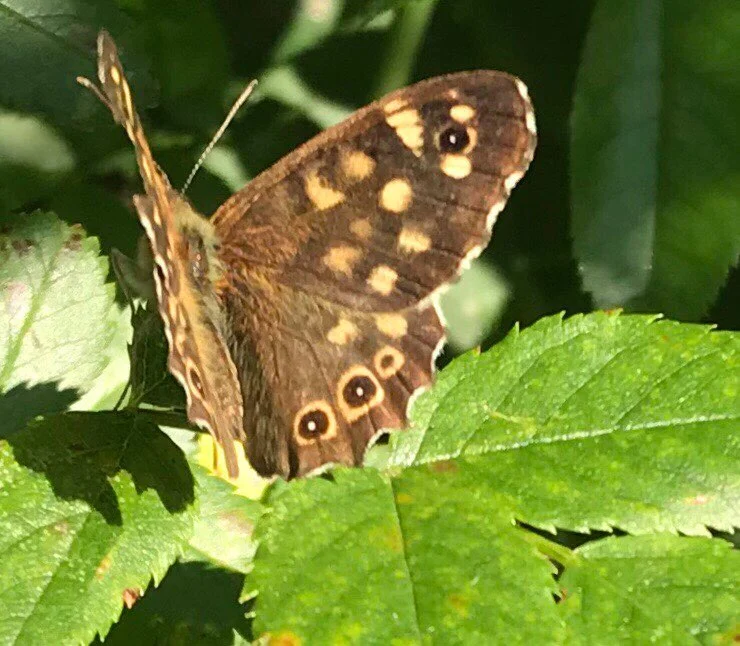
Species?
Pararge aegeria
